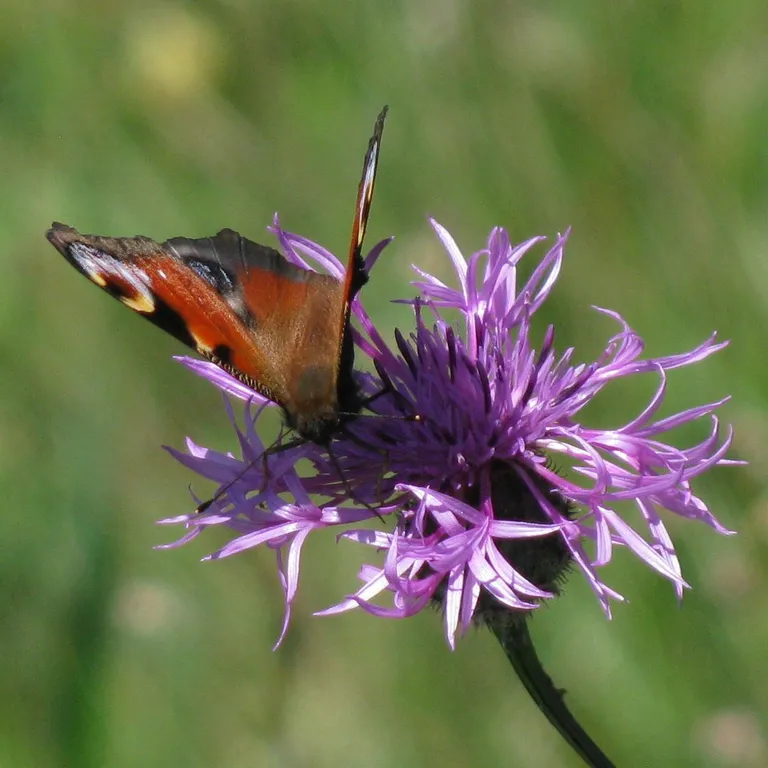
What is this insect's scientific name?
Aglais io
